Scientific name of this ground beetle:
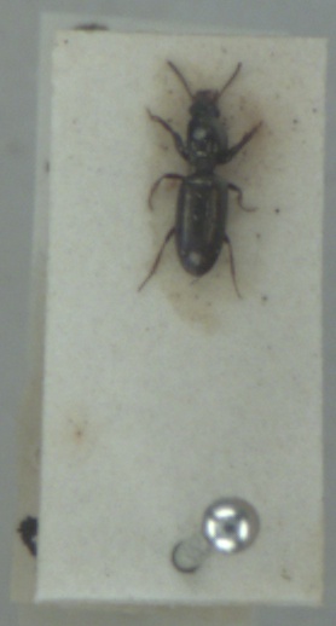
Dyschirius politus
